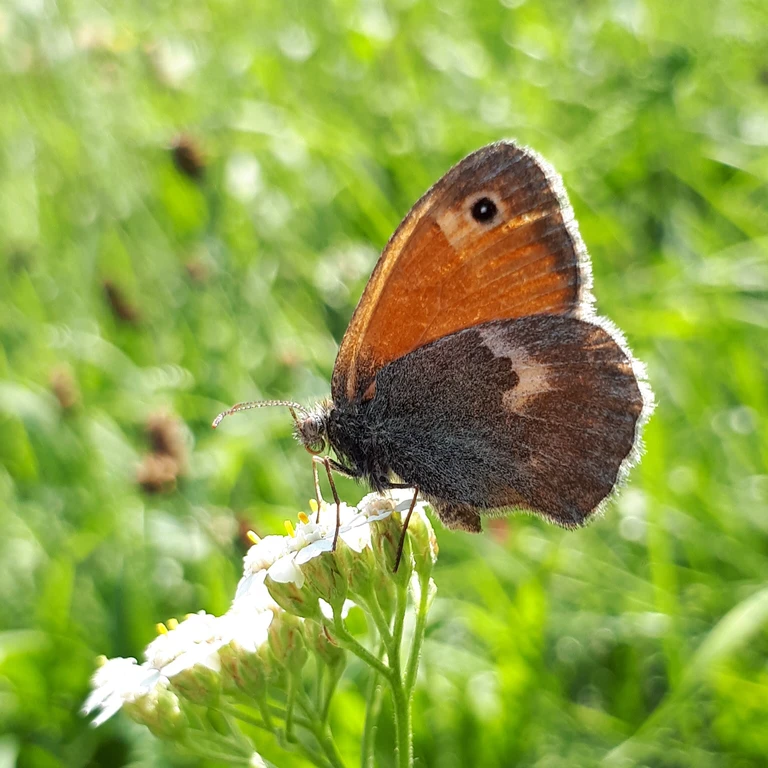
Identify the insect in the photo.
Coenonympha pamphilus
